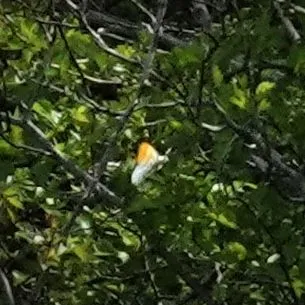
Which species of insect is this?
Anthocharis cardamines
